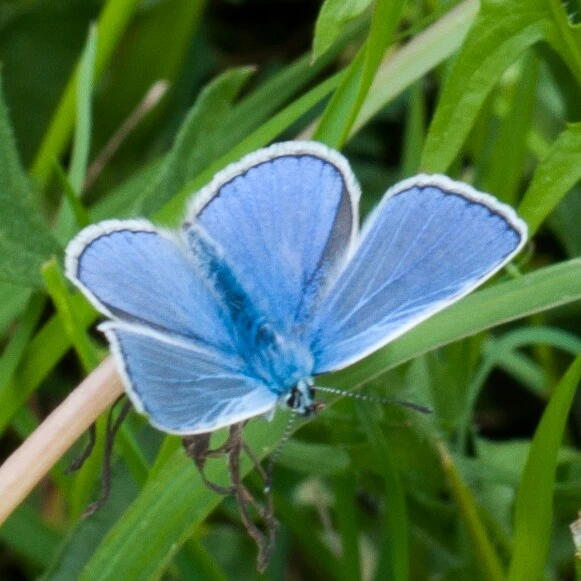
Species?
Polyommatus icarus
